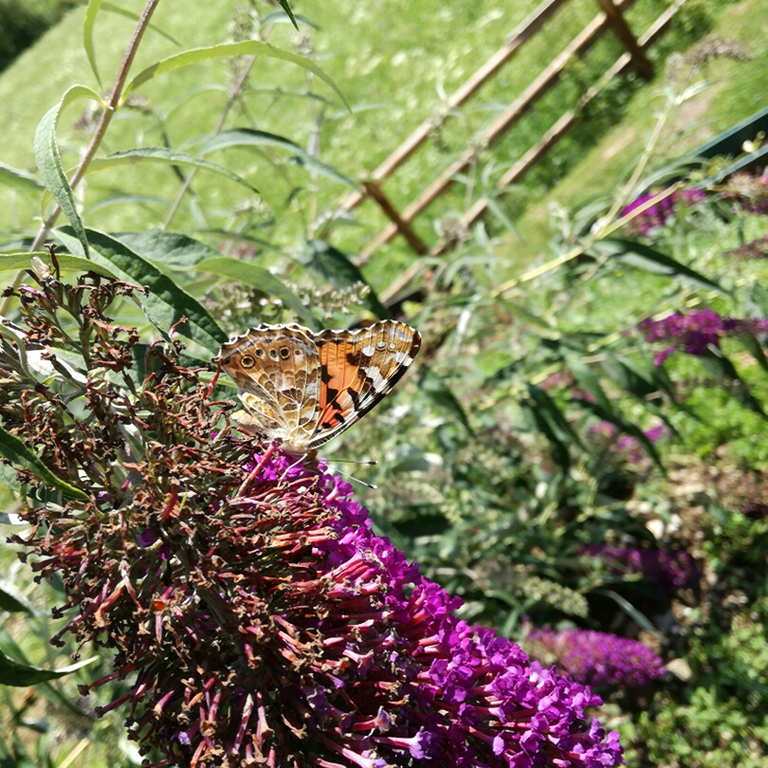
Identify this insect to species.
Vanessa cardui
